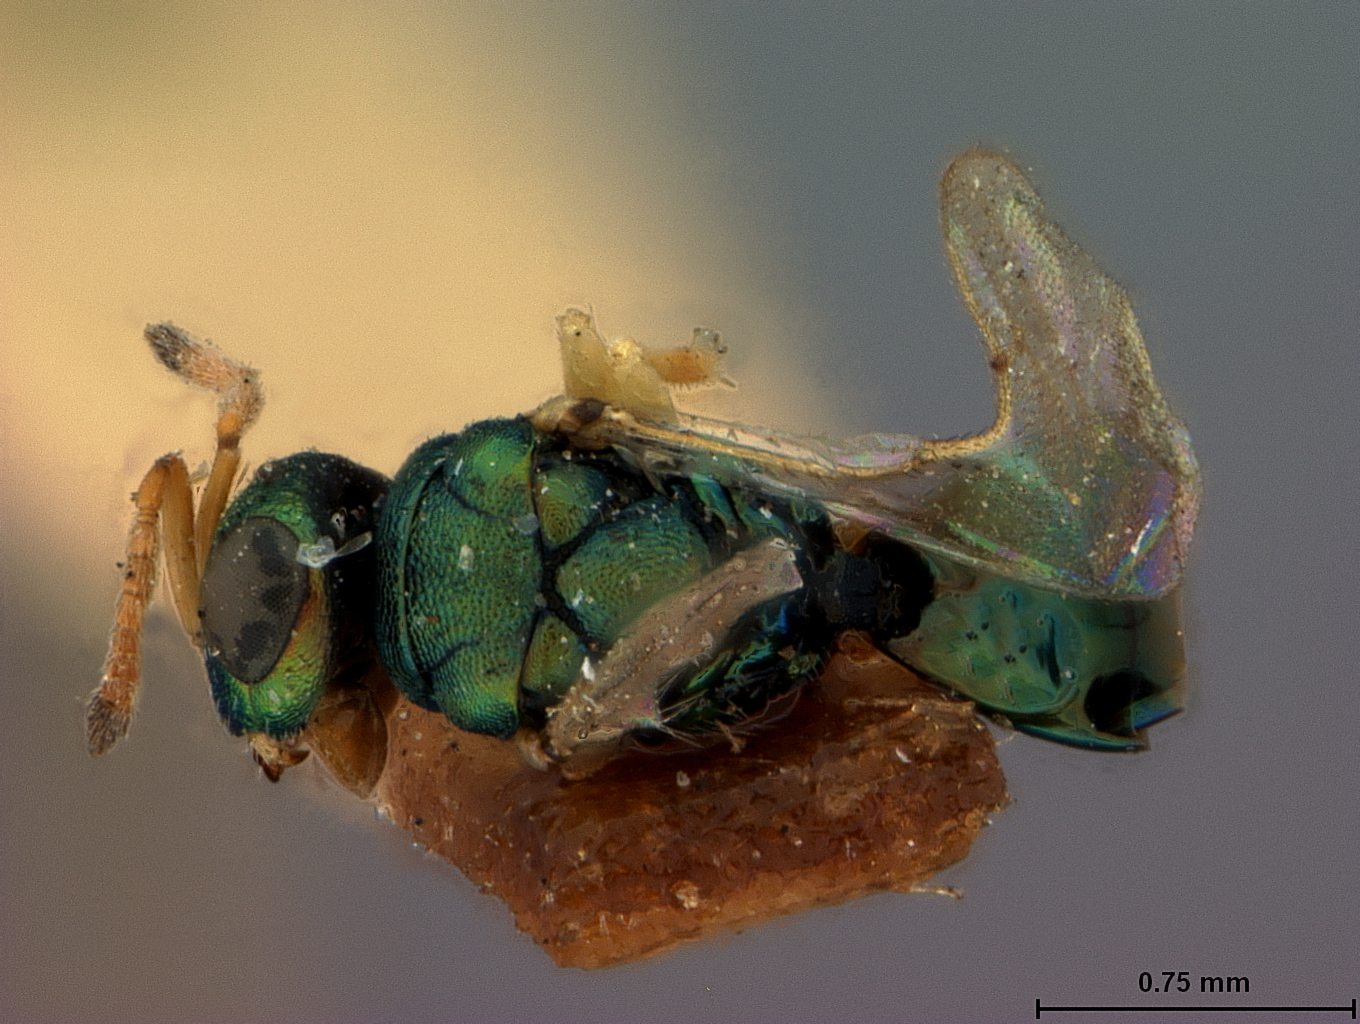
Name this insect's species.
Cyrtogaster citripes
